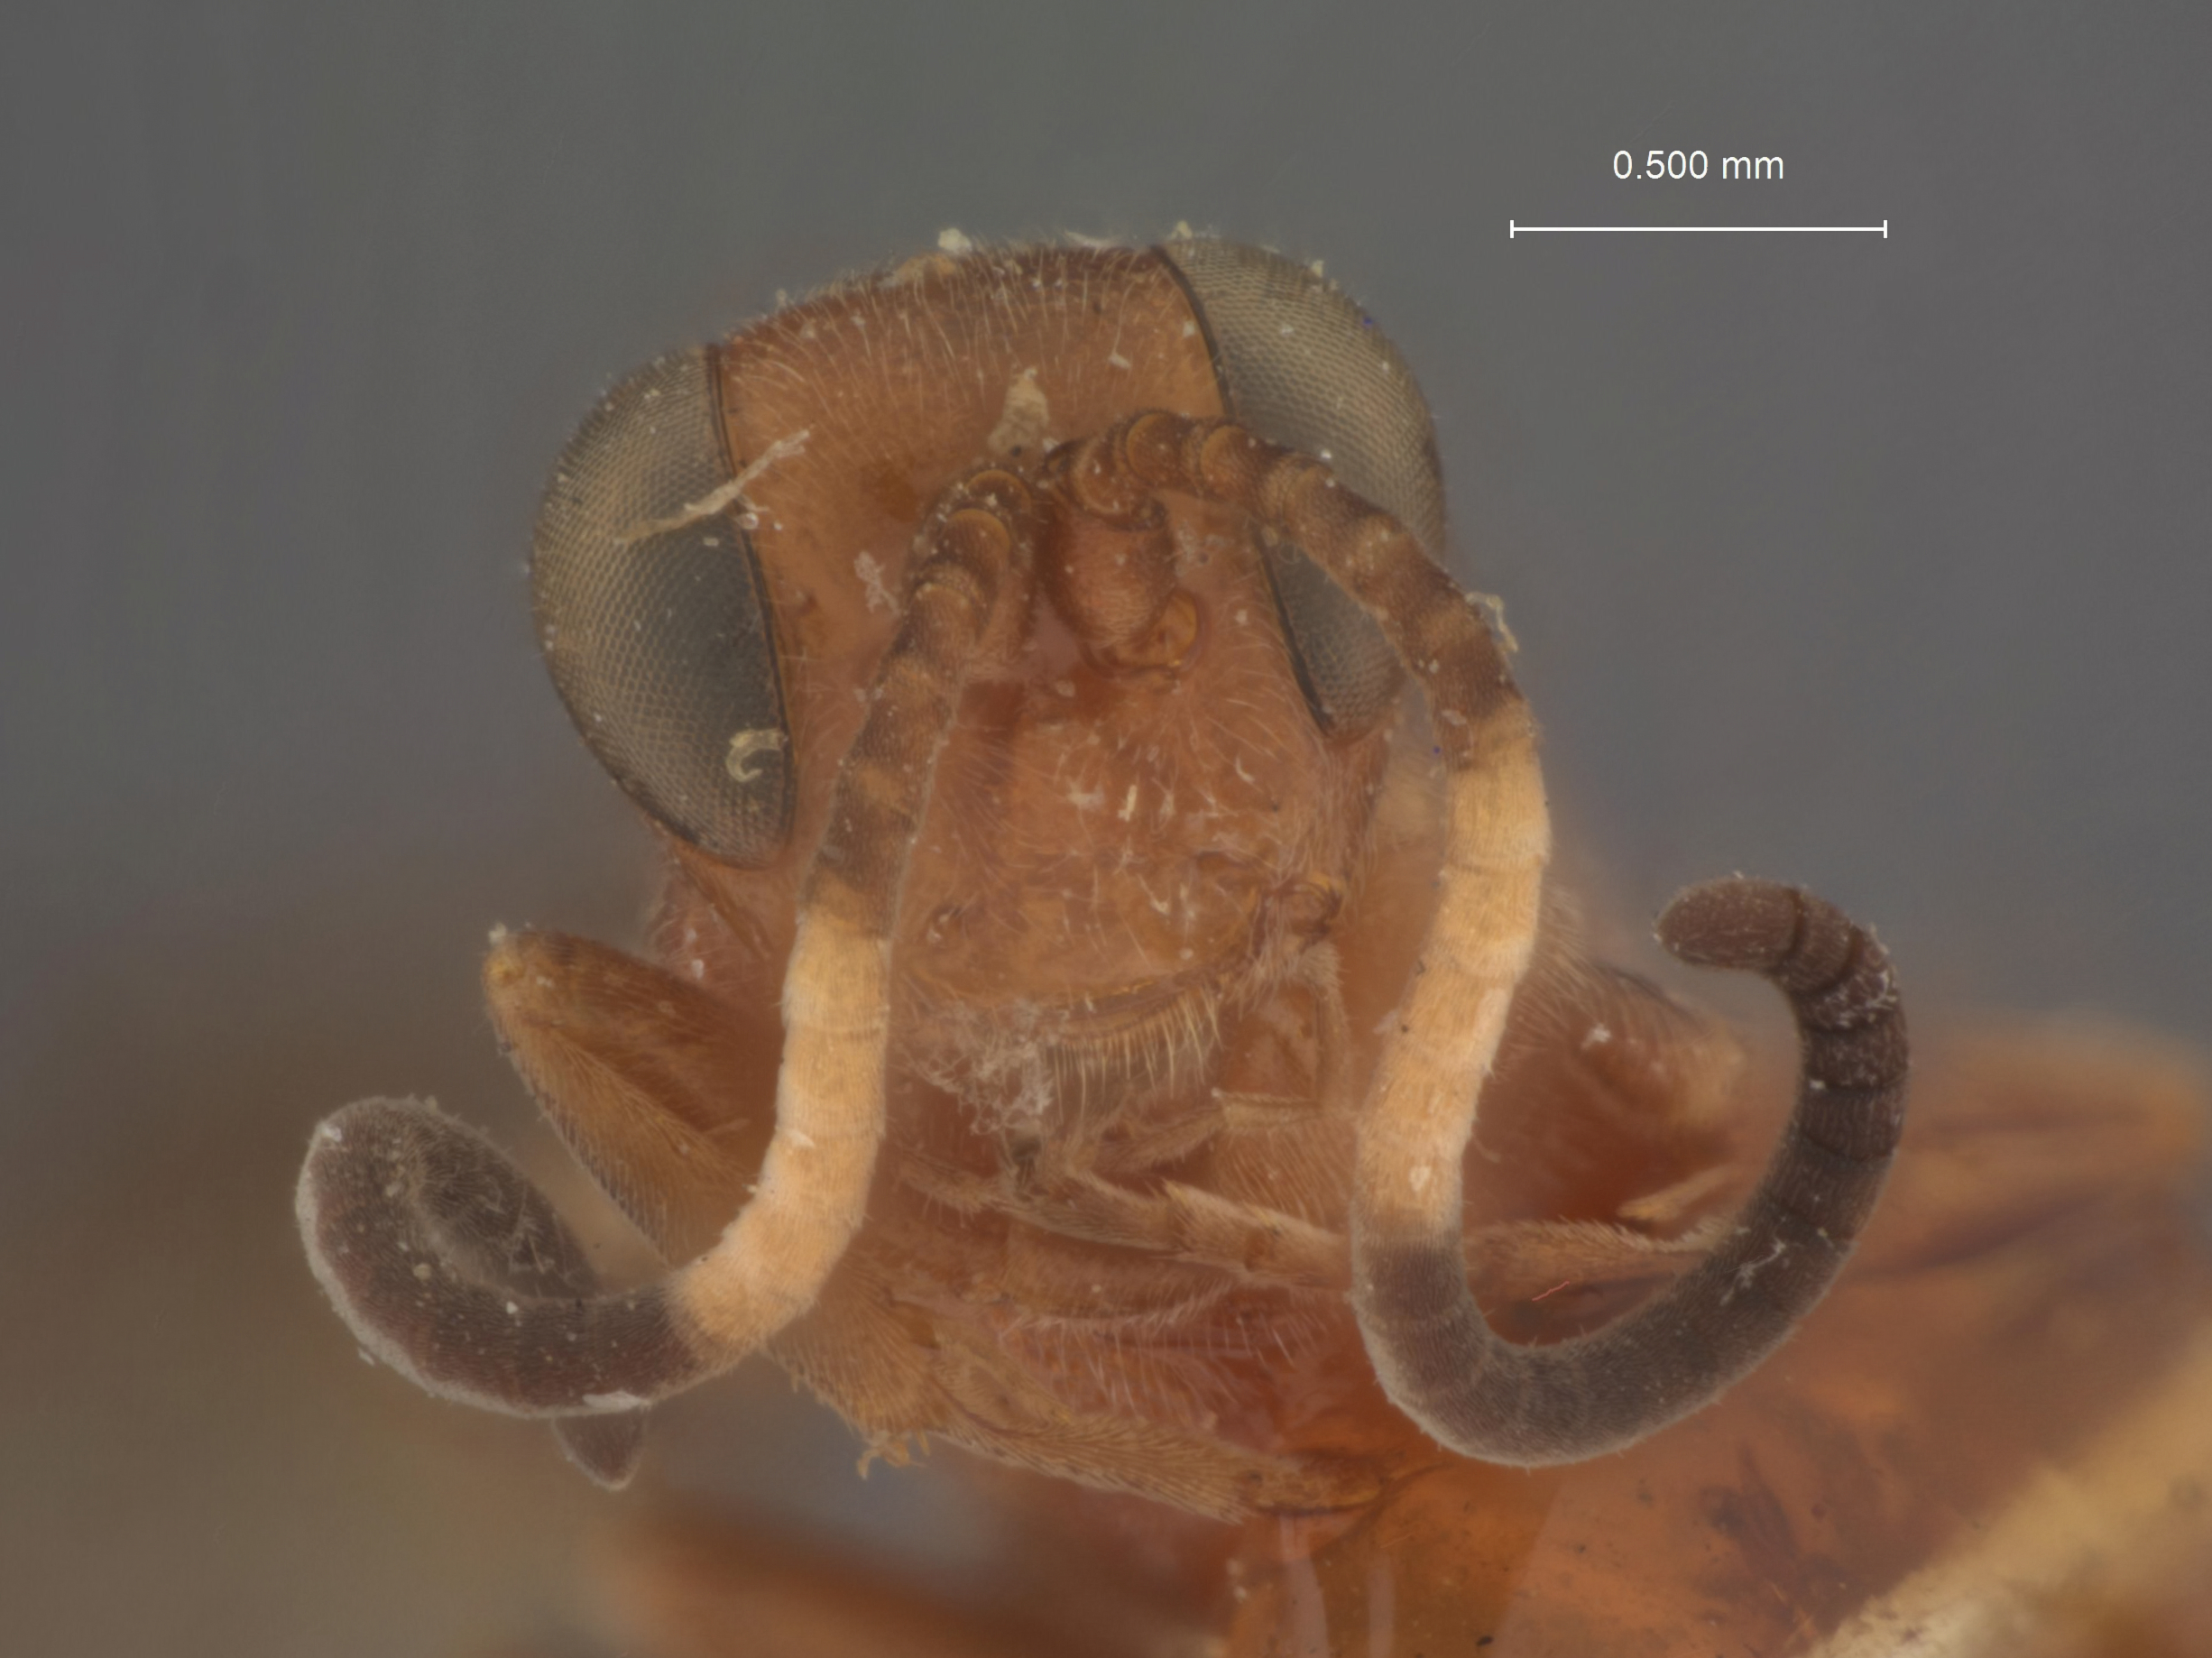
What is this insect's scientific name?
Colpognathus annulicornis
